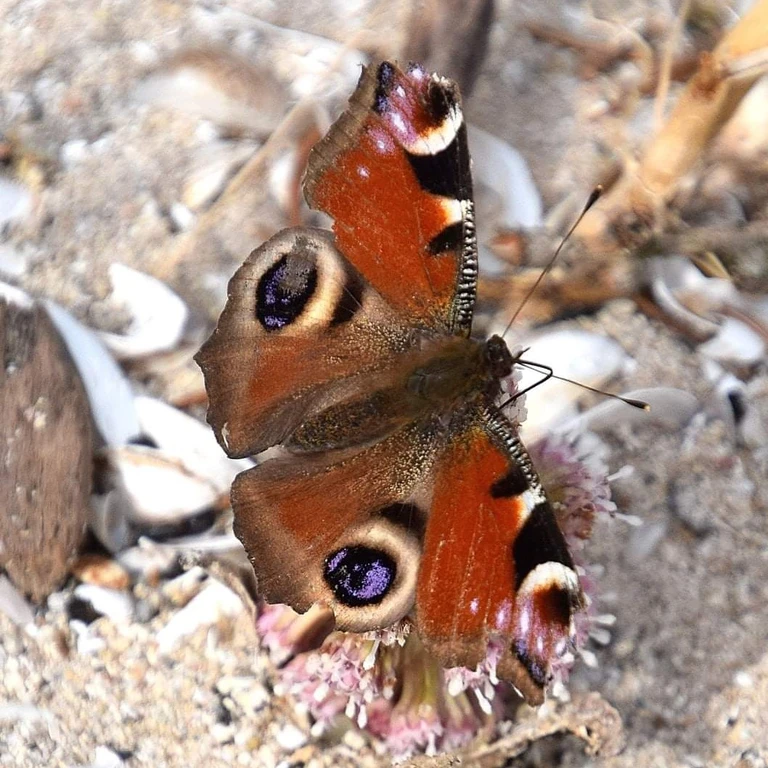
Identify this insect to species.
Aglais io
